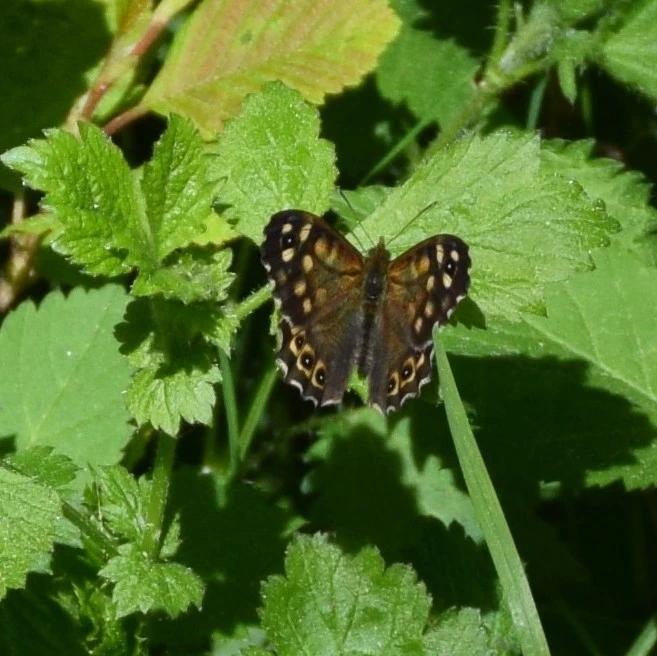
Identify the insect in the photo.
Pararge aegeria
